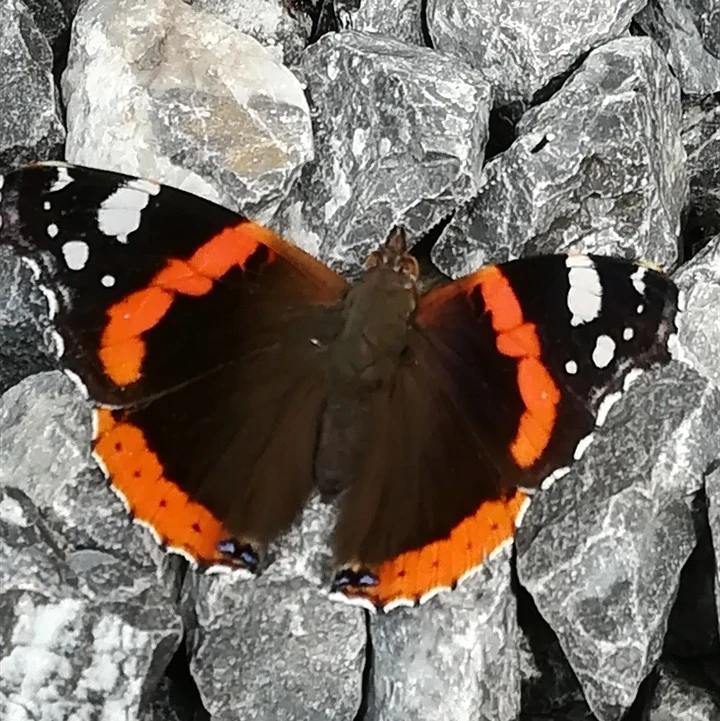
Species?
Vanessa atalanta
